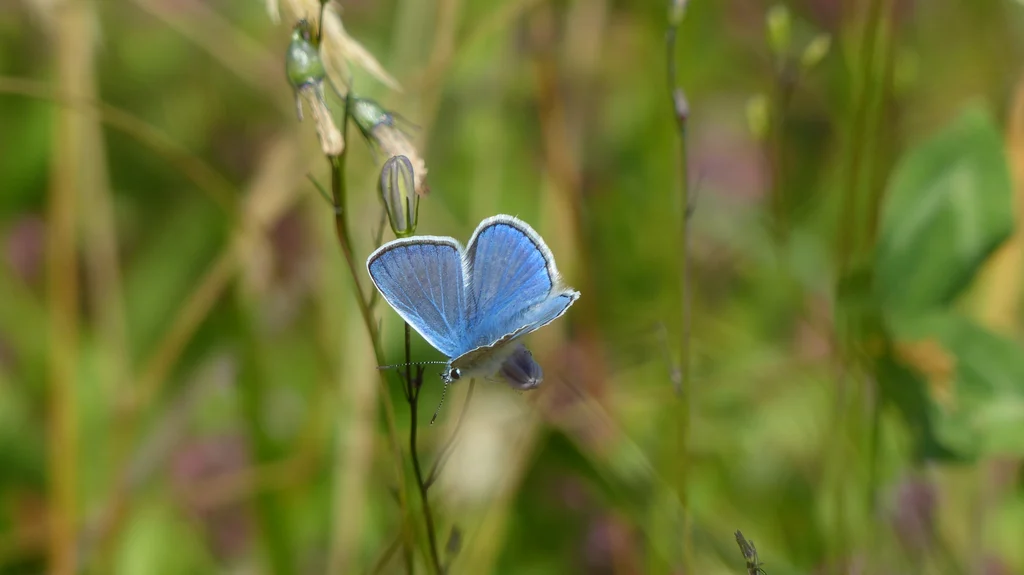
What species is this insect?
Polyommatus icarus
